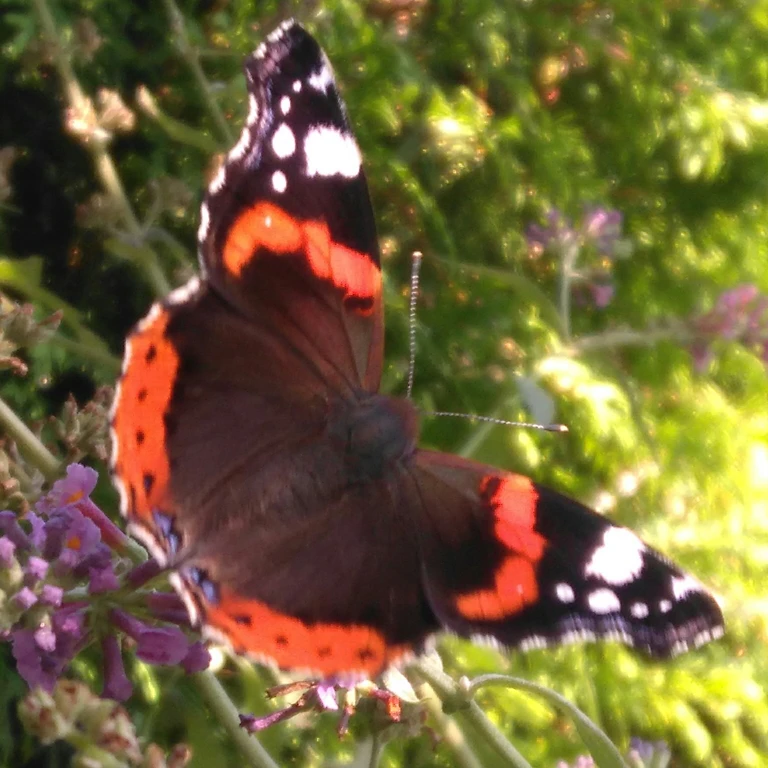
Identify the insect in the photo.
Vanessa atalanta
